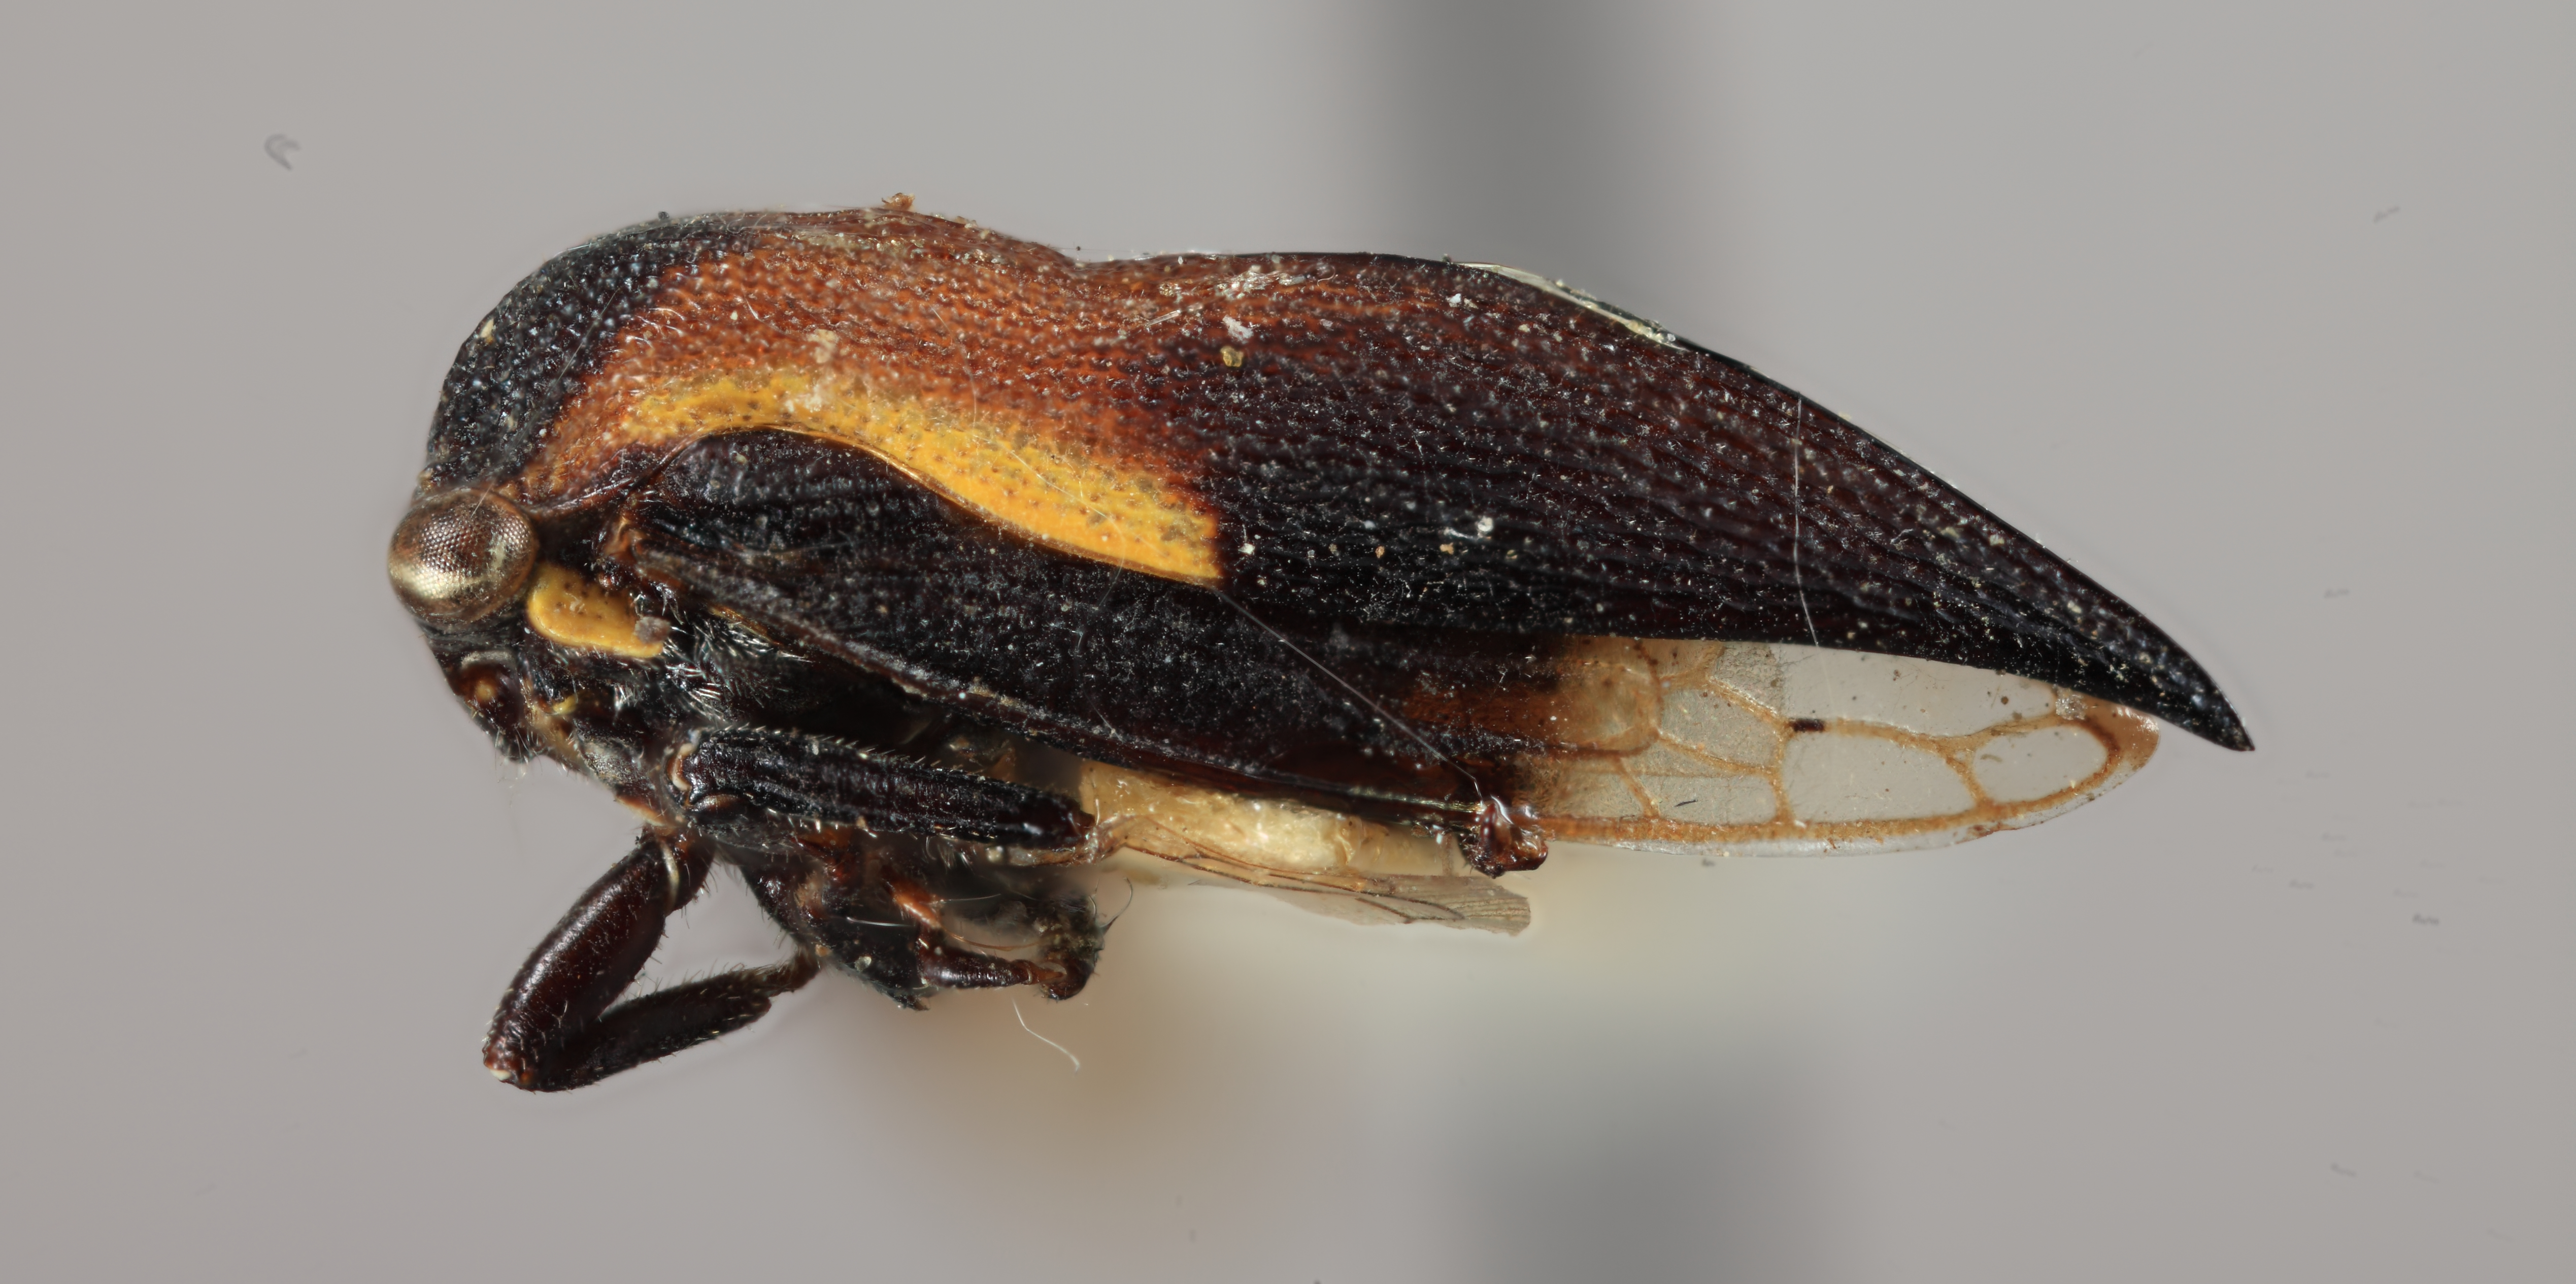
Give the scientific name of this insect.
Phormophora luteostrigata
